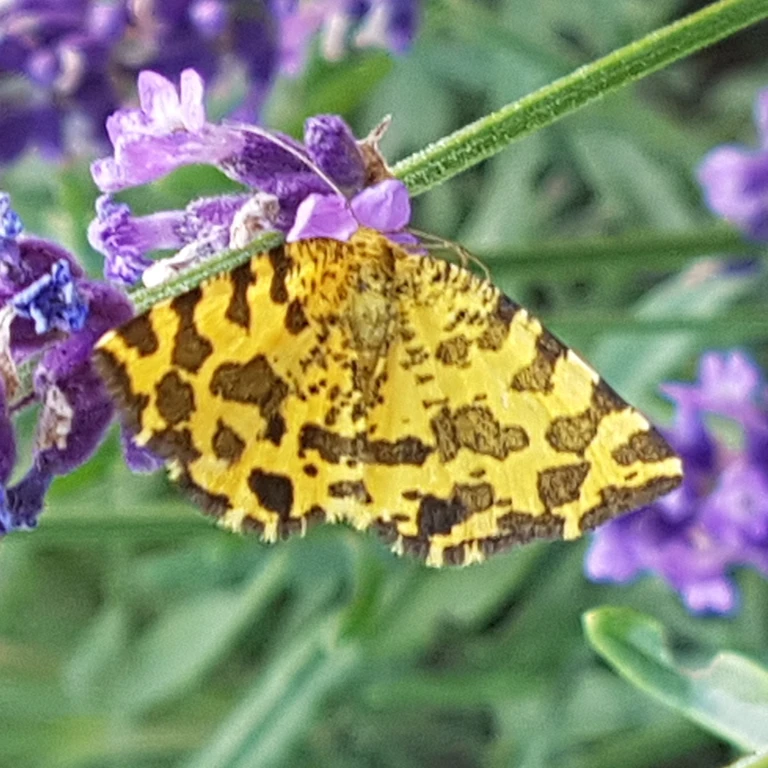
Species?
Pseudopanthera macularia
